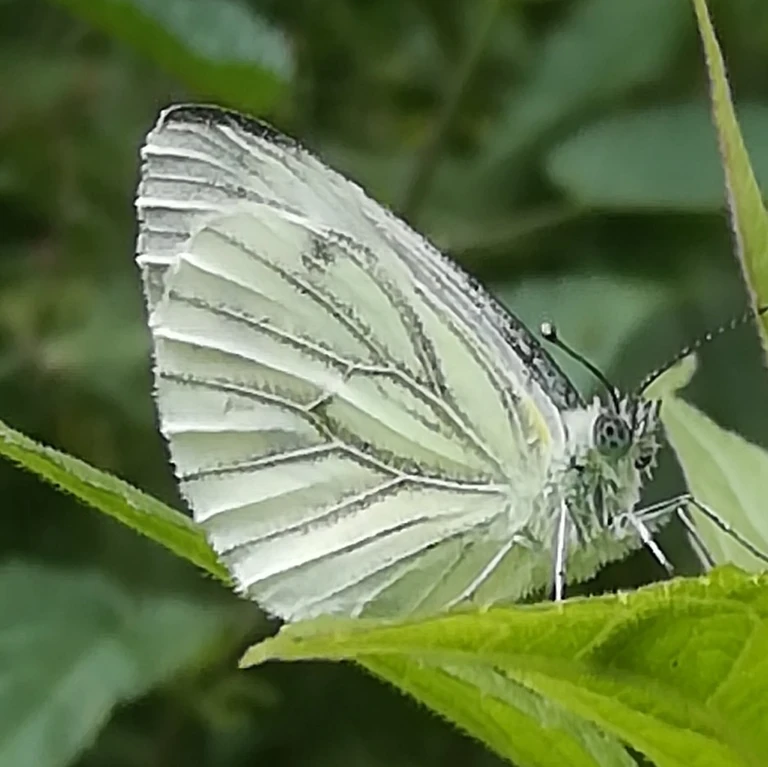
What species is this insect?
Pieris napi
